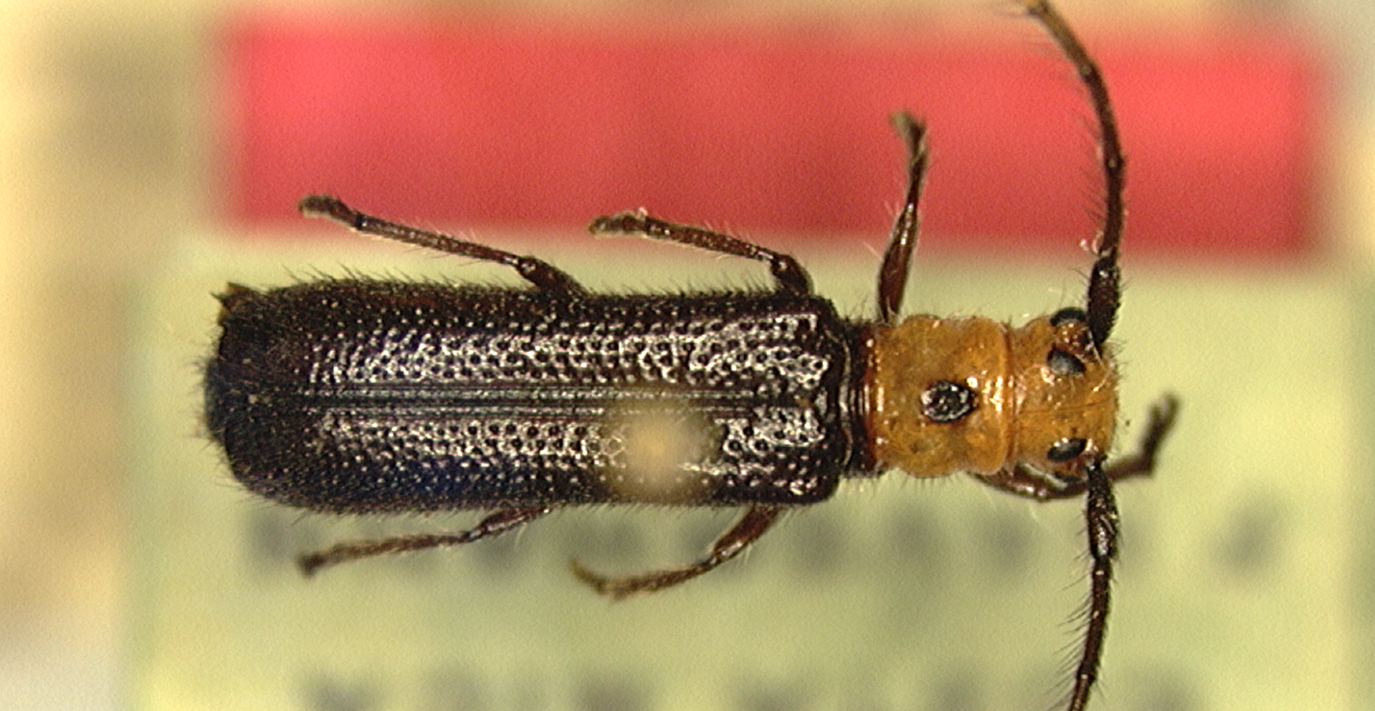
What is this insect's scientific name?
Phaea signaticornis
